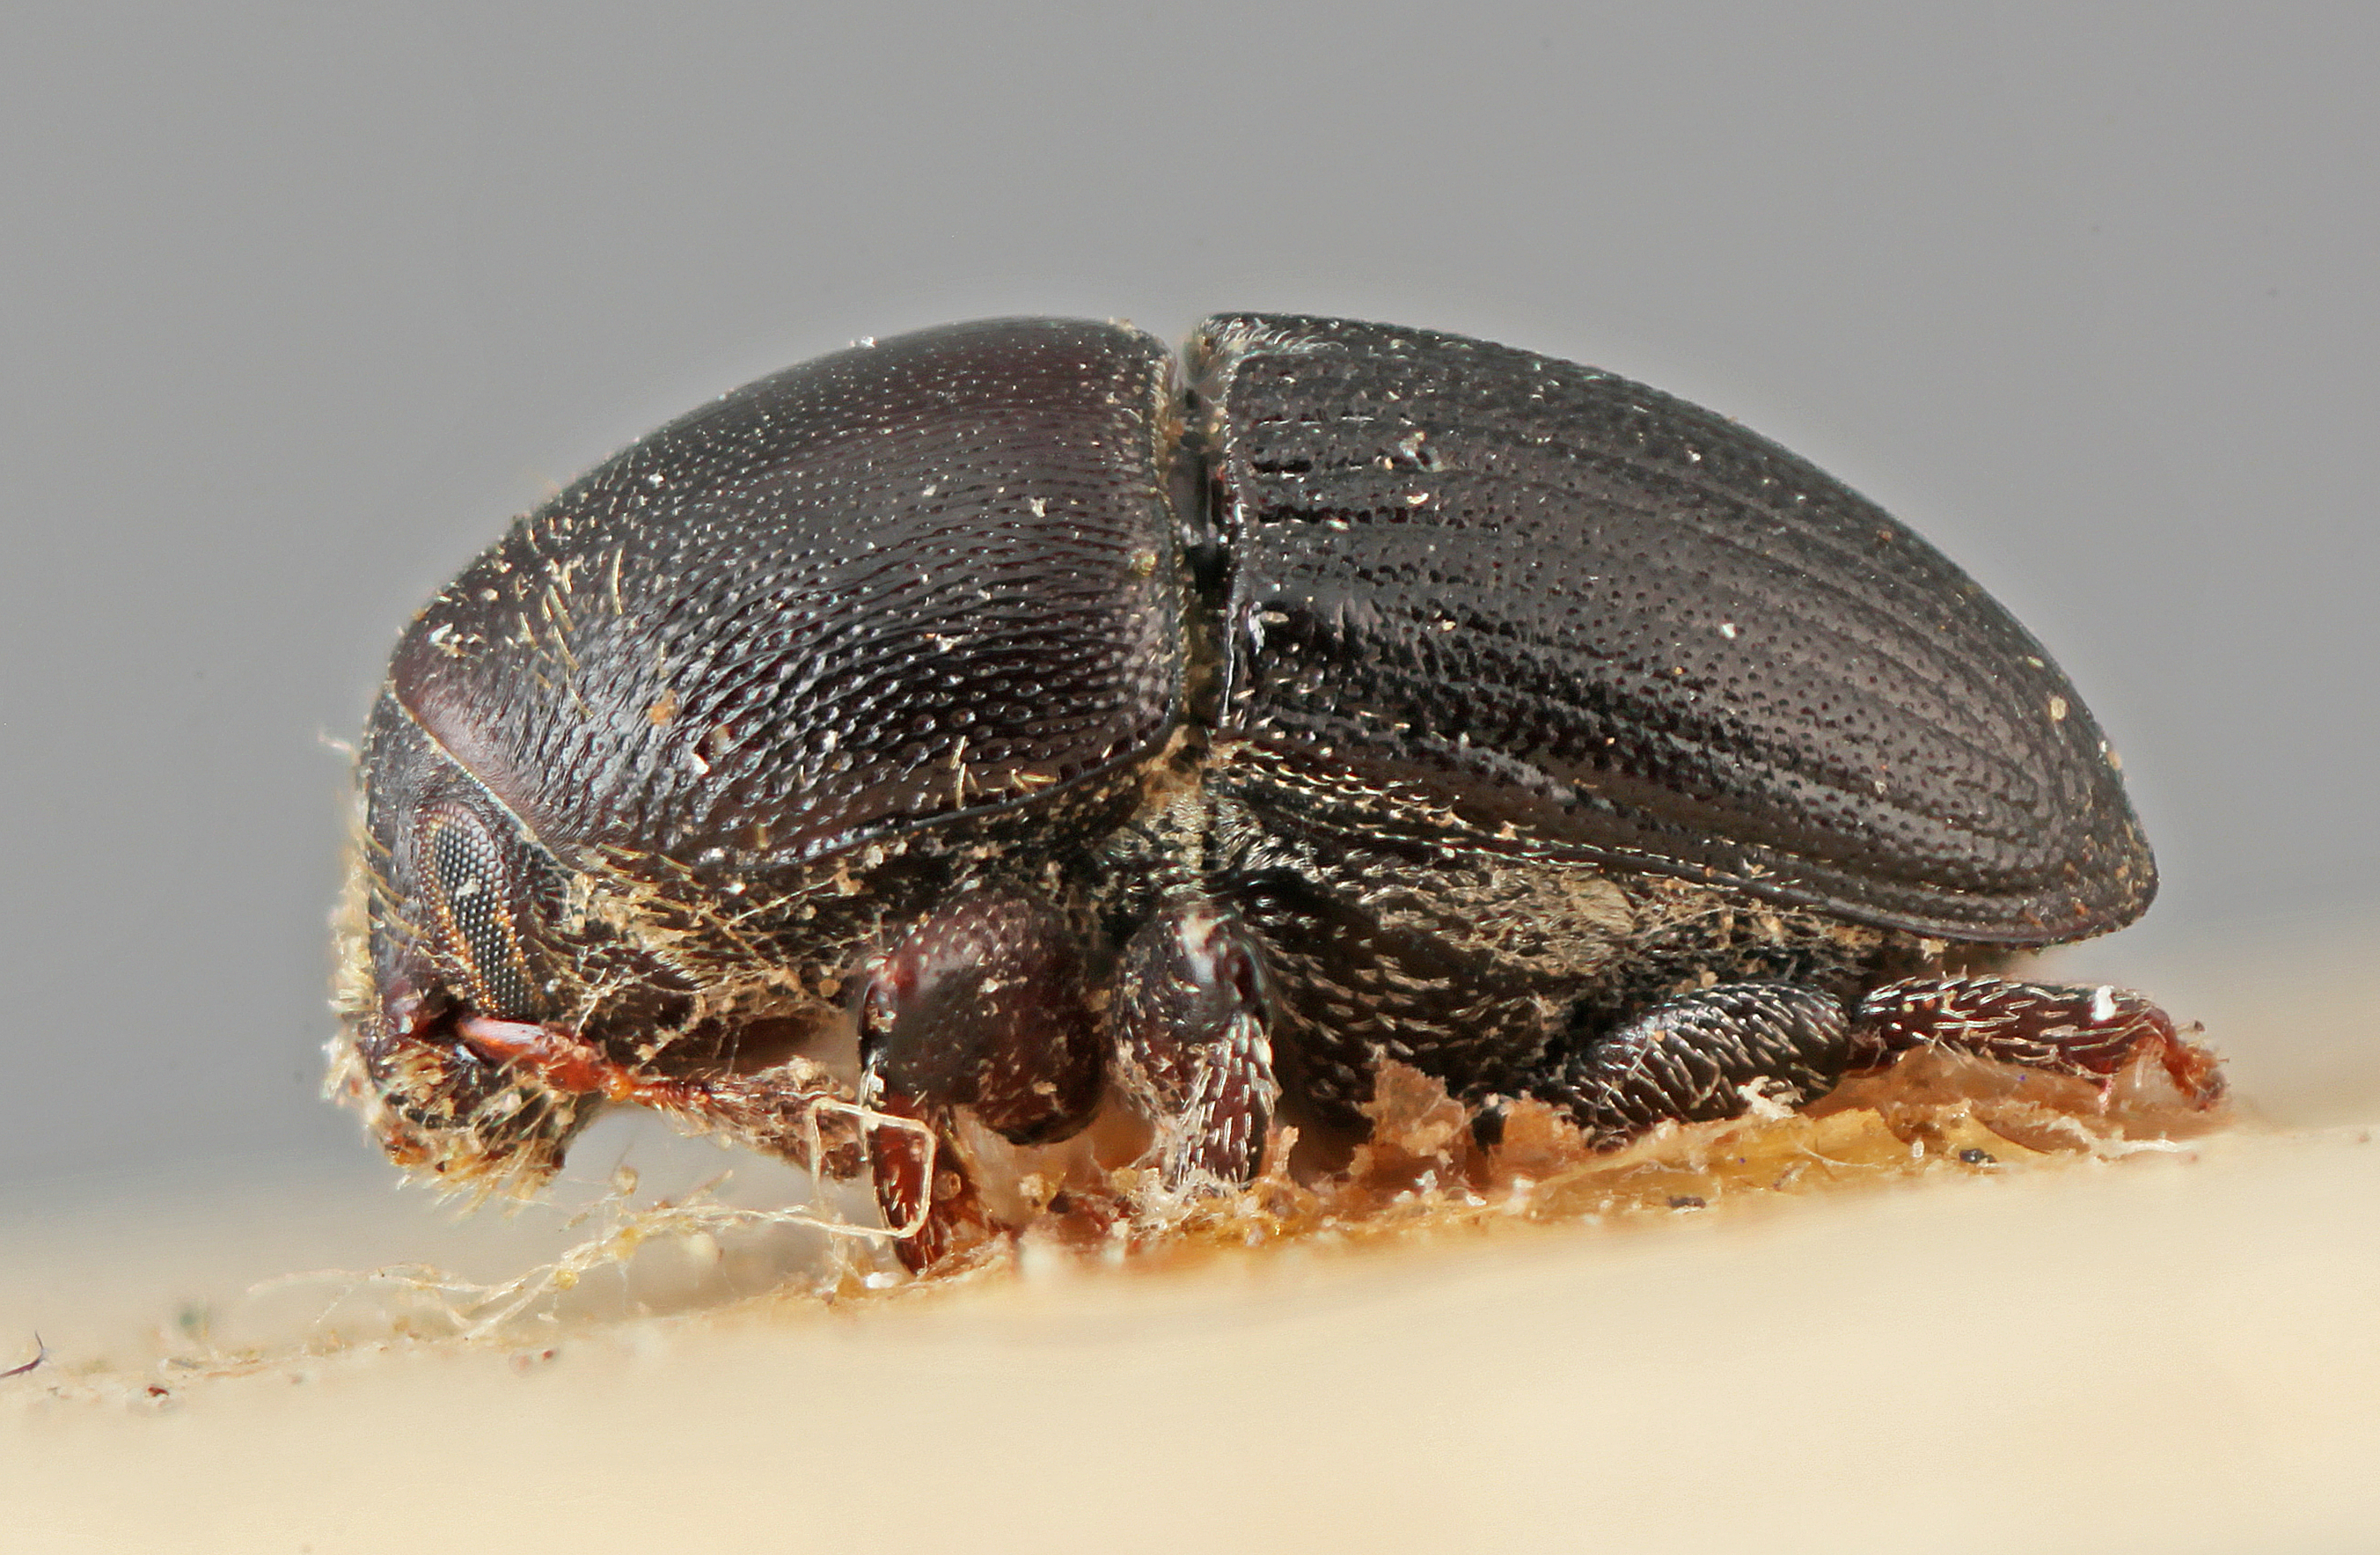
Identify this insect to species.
Loganius glaber
